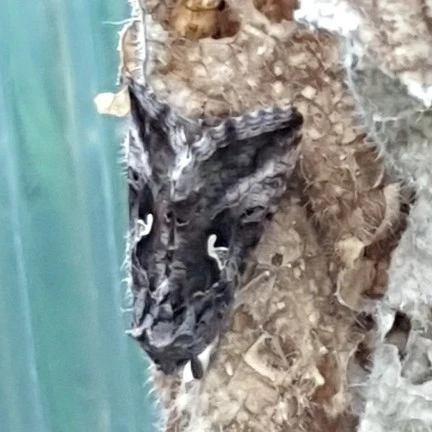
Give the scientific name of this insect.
Autographa gamma
